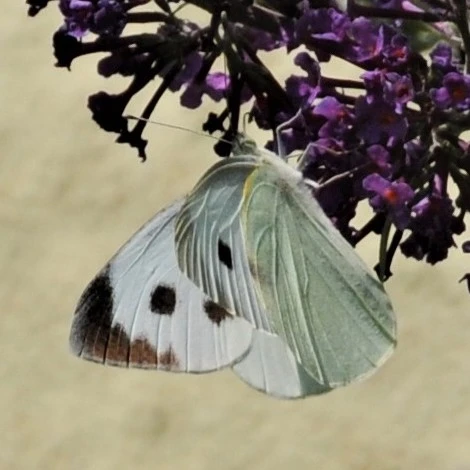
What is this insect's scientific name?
Pieris brassicae
